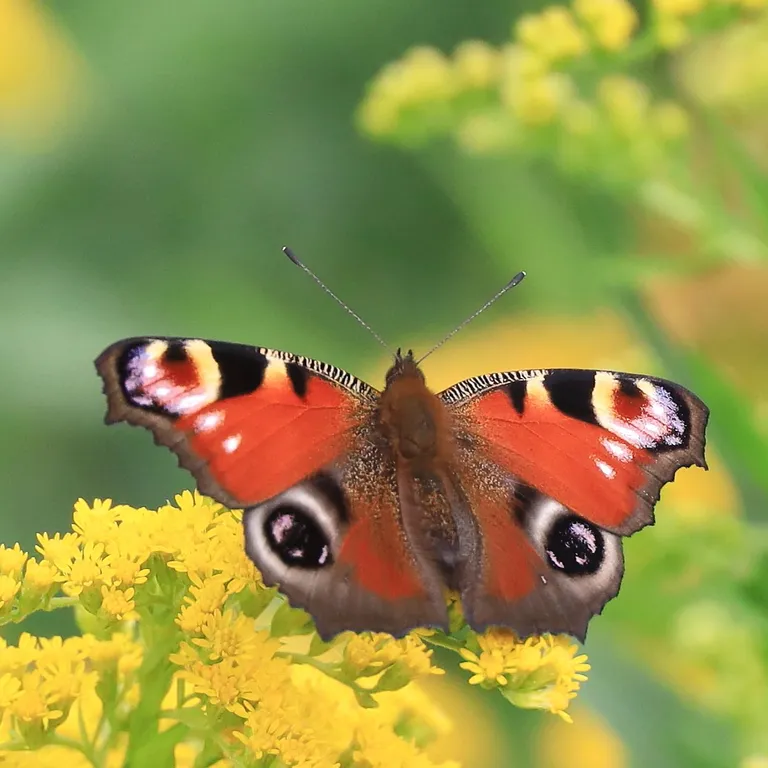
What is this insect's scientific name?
Aglais io
